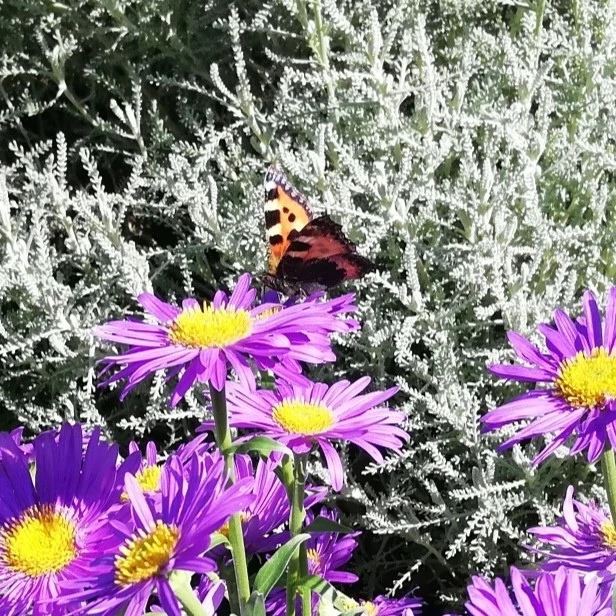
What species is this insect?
Aglais urticae
